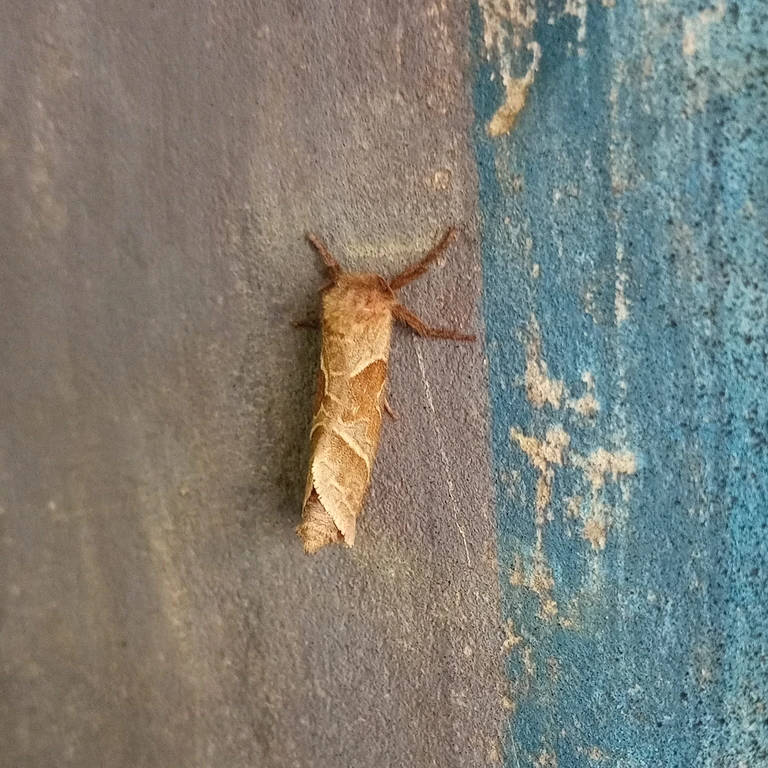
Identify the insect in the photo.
Triodia sylvina
